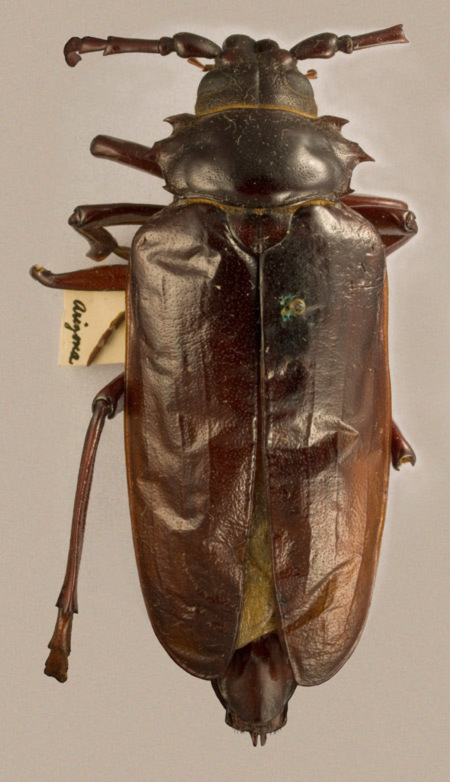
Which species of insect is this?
Prionus vastus (also Prionus heroicus)
